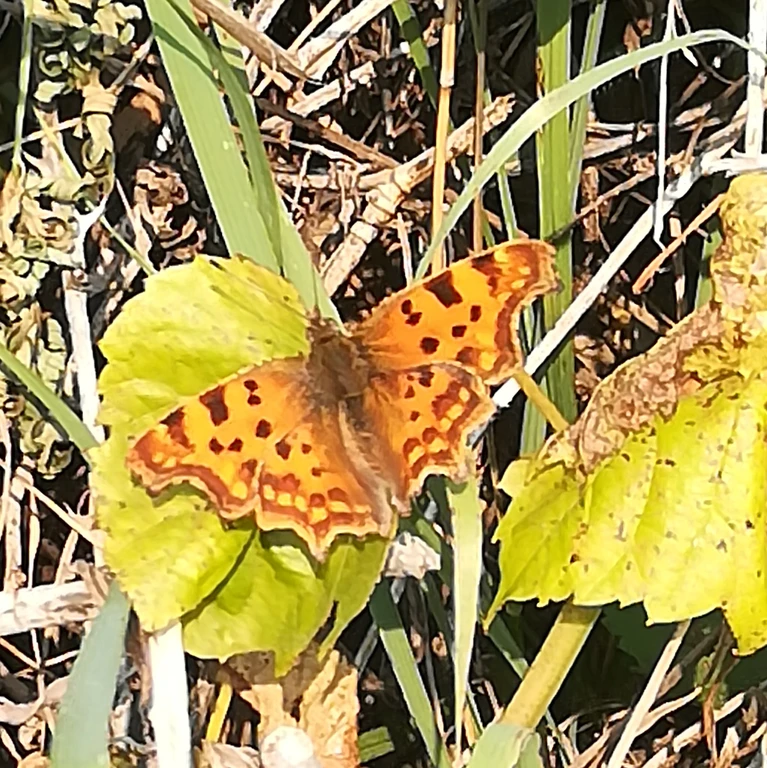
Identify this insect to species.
Polygonia c-album
